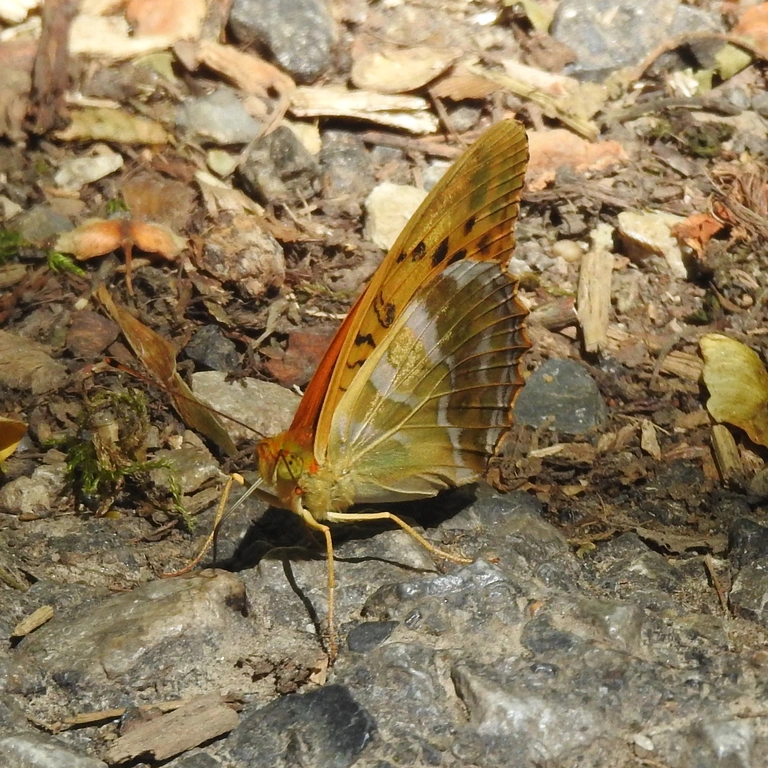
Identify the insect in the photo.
Argynnis paphia
